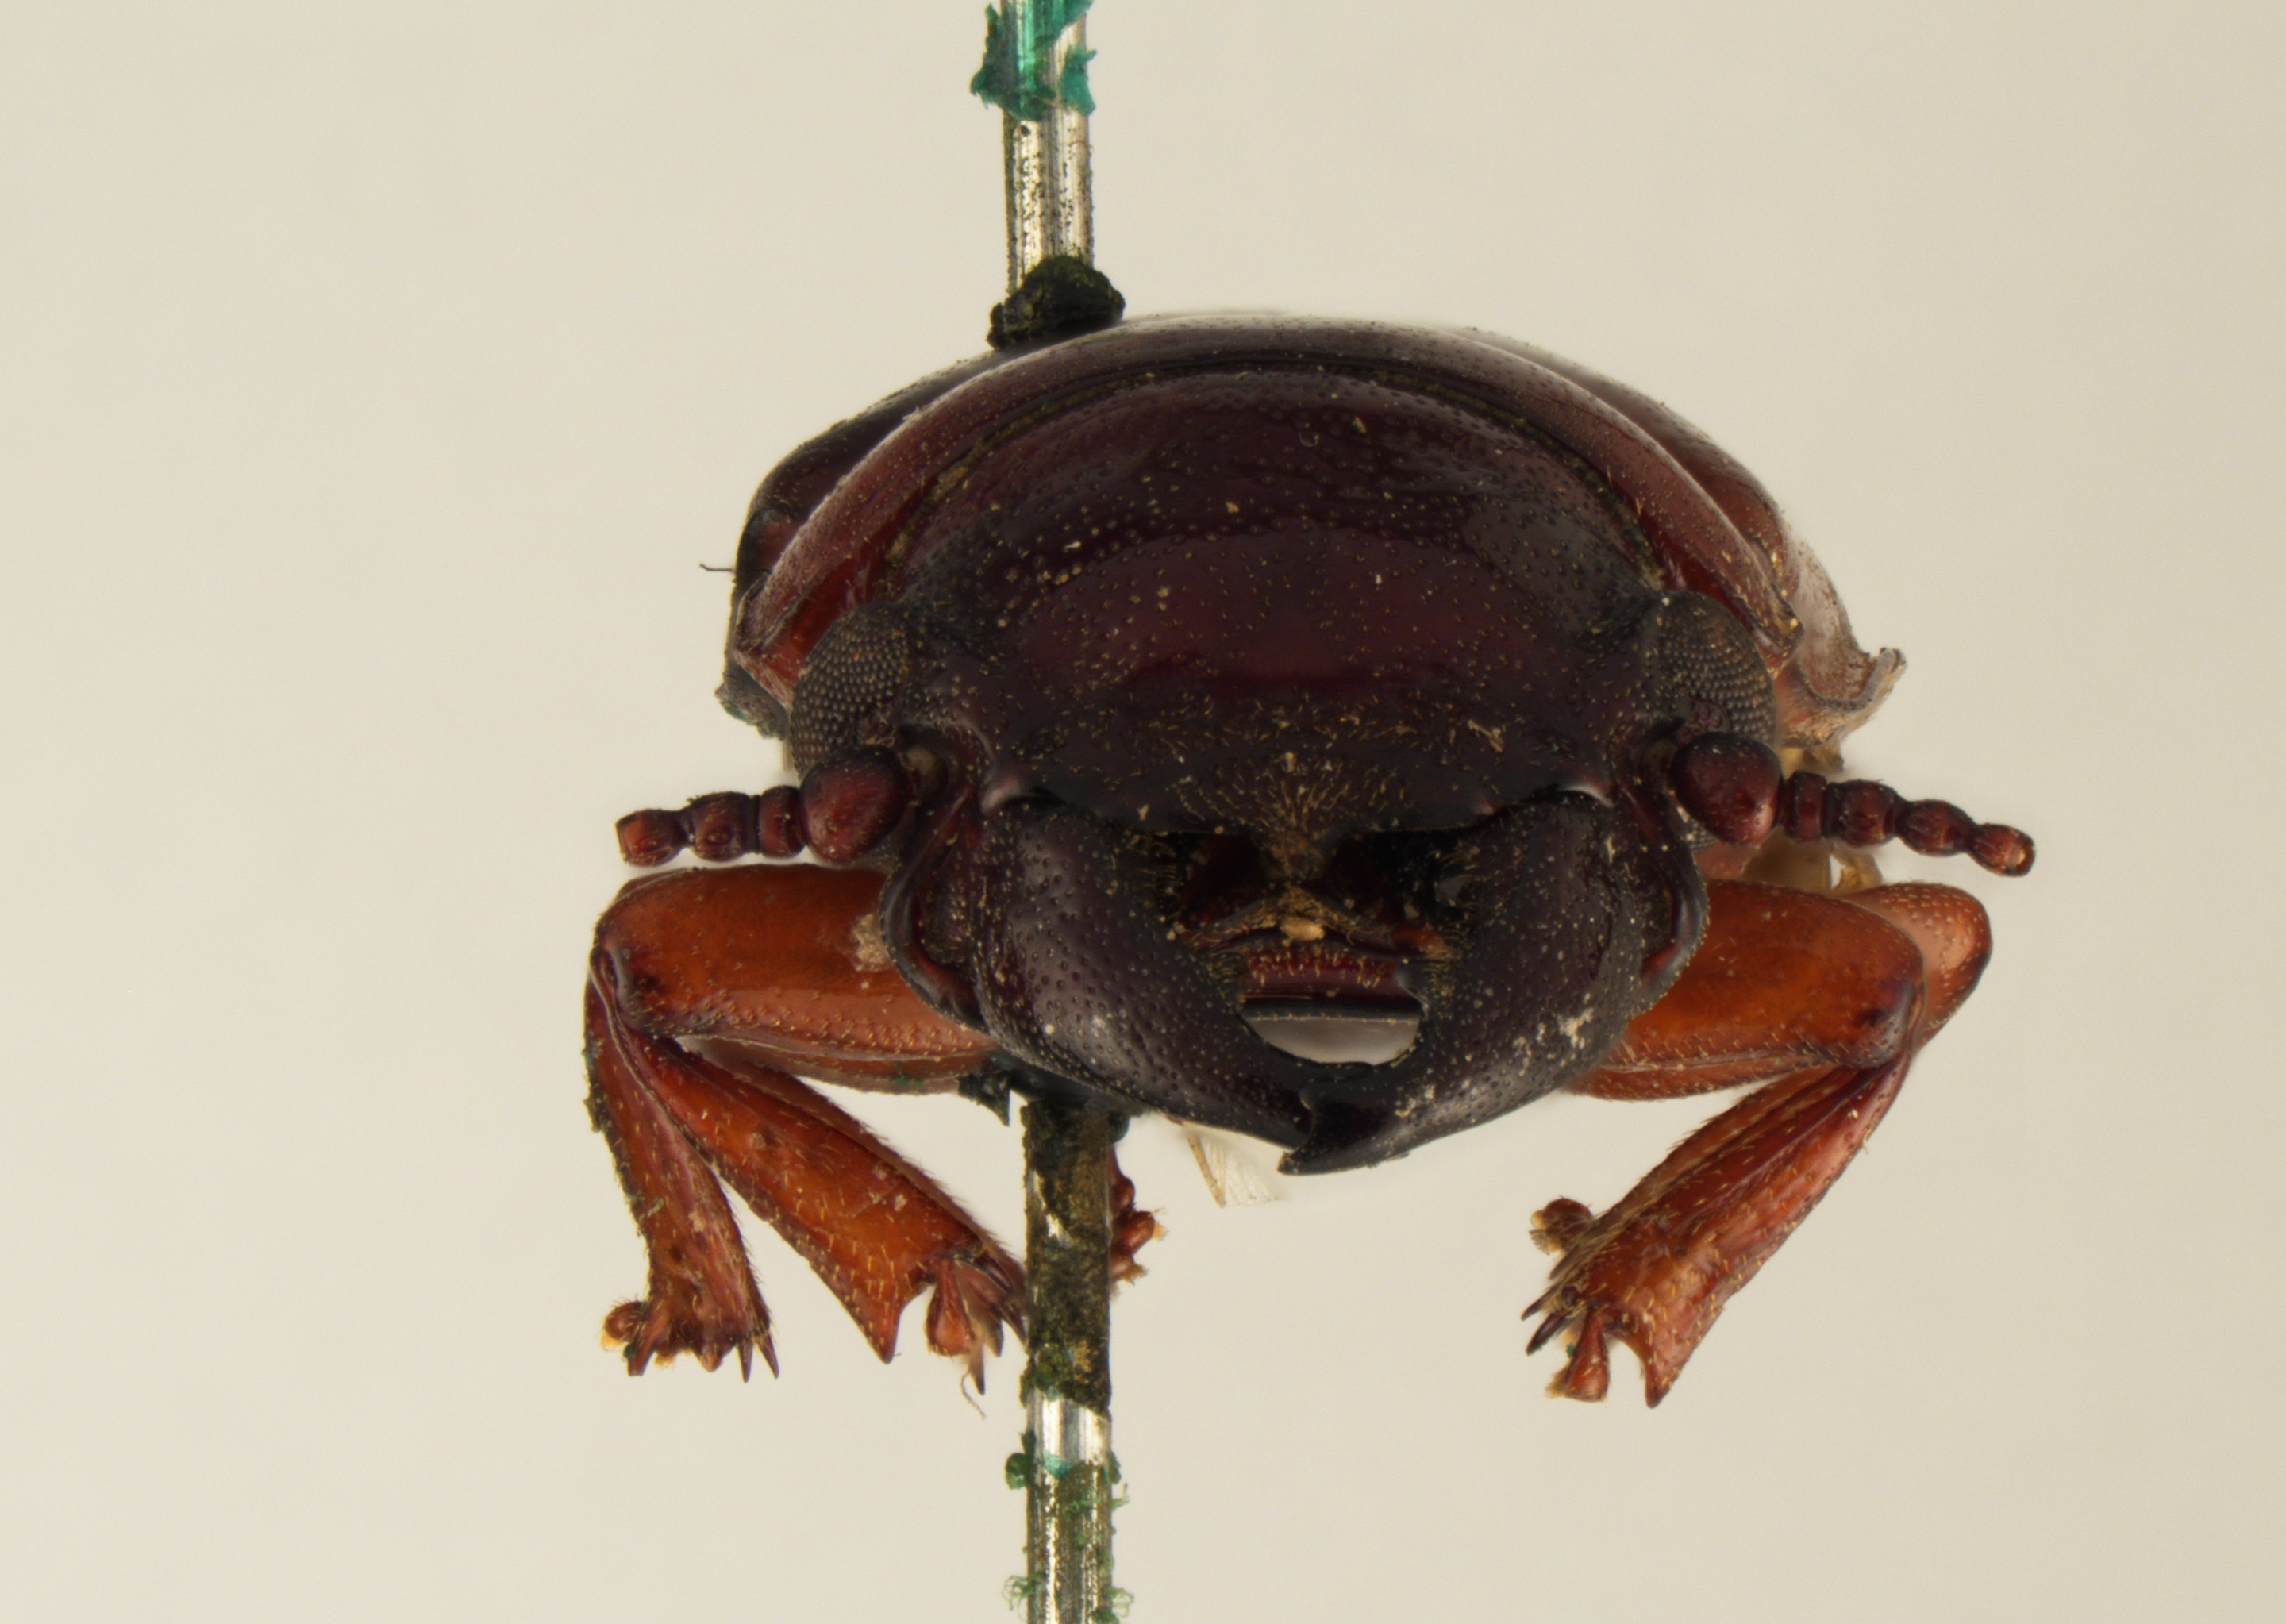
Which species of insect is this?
Parandra ampliceps (also Neandra brunnea)
